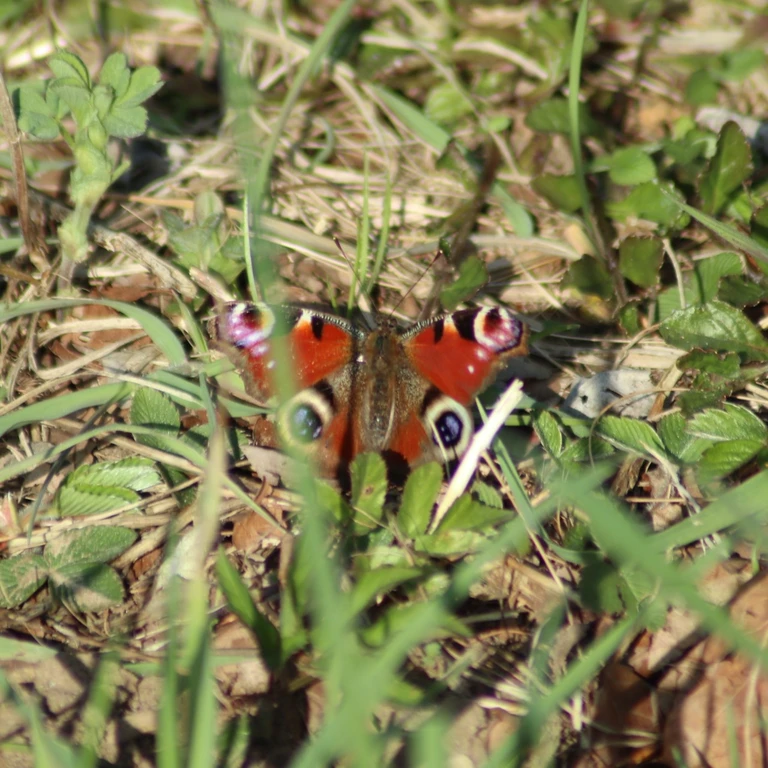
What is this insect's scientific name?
Aglais io
